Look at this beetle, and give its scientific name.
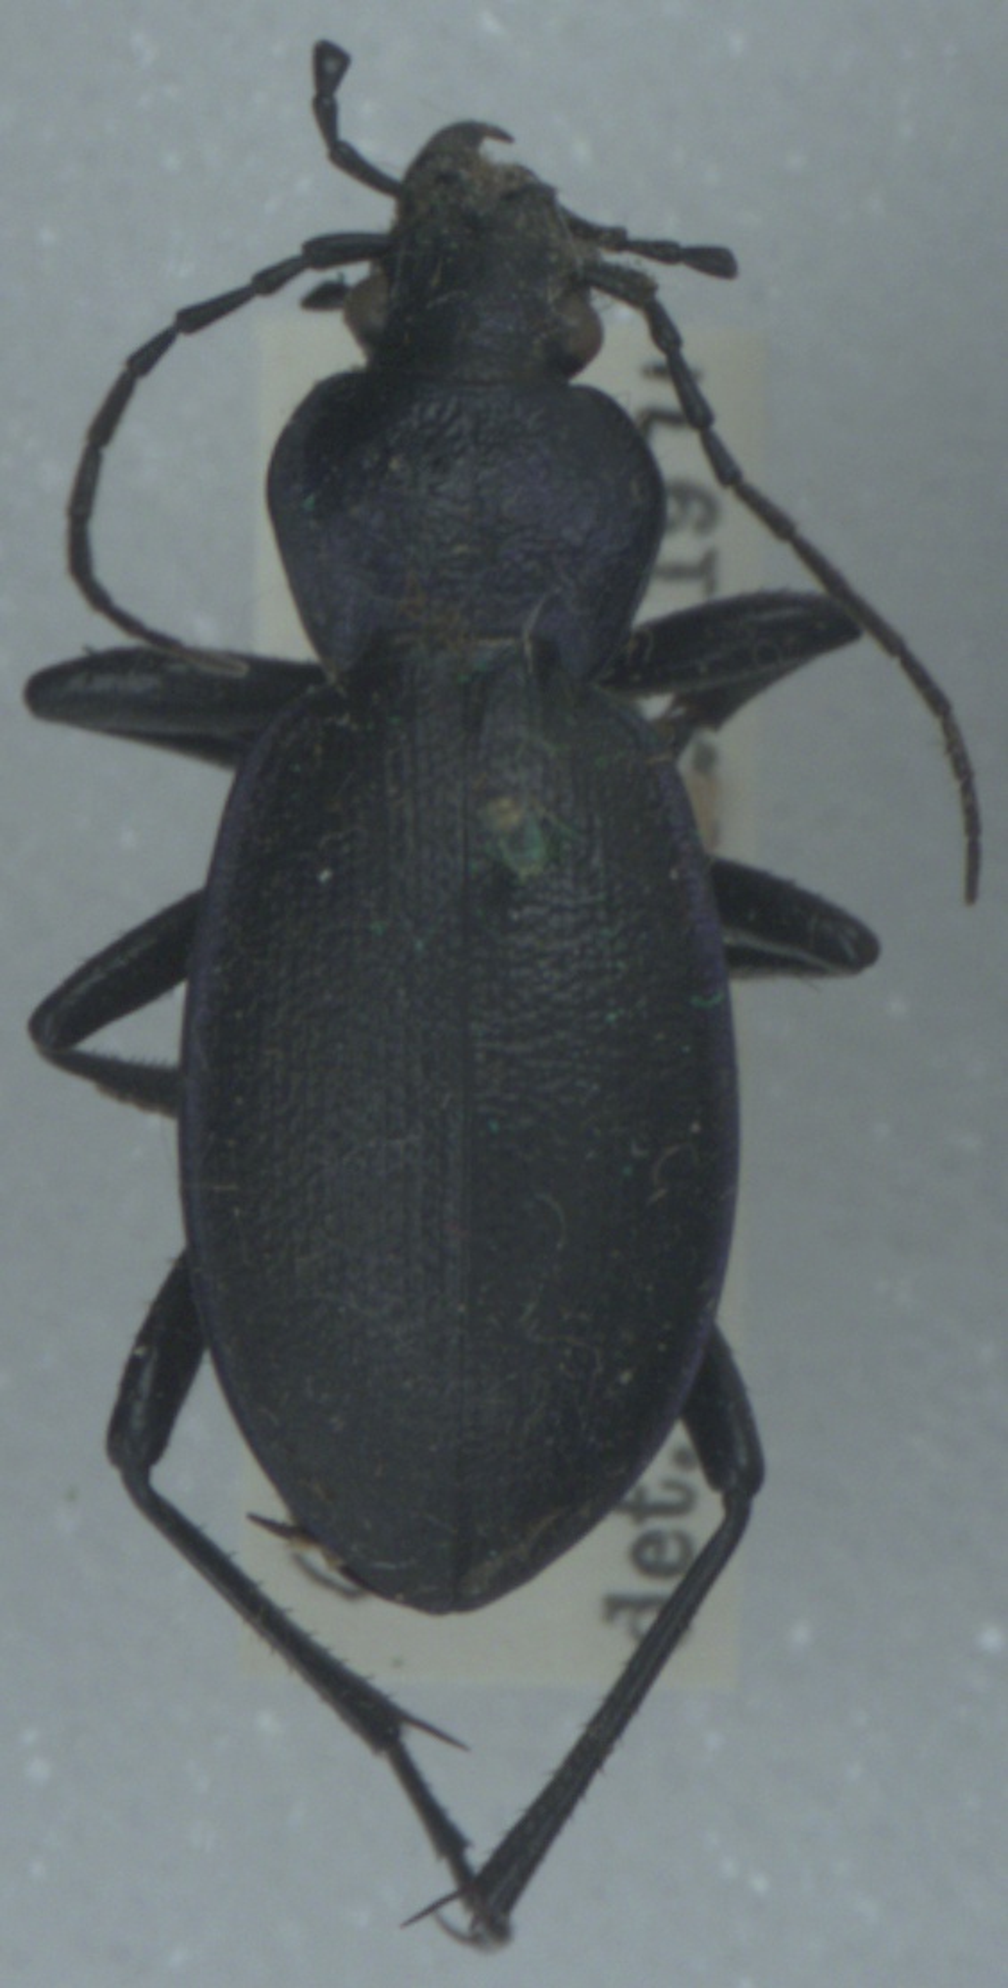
Carabus problematicus
